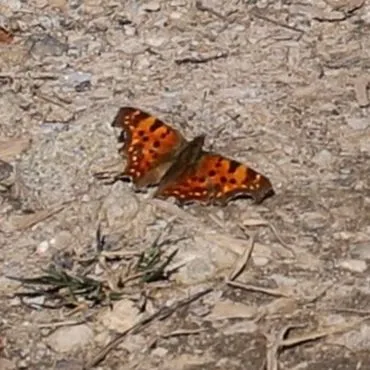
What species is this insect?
Polygonia c-album
